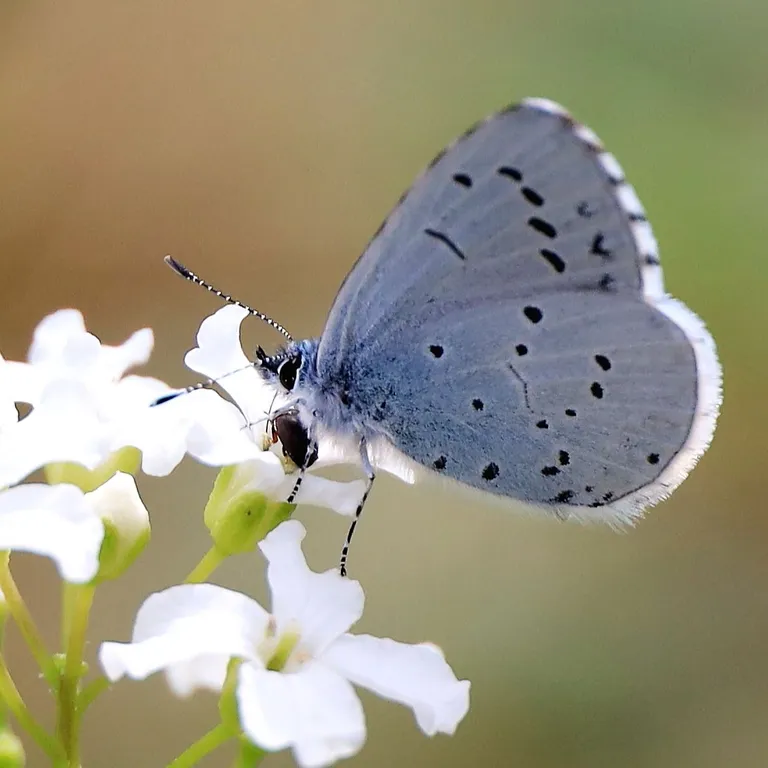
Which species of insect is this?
Celastrina argiolus
